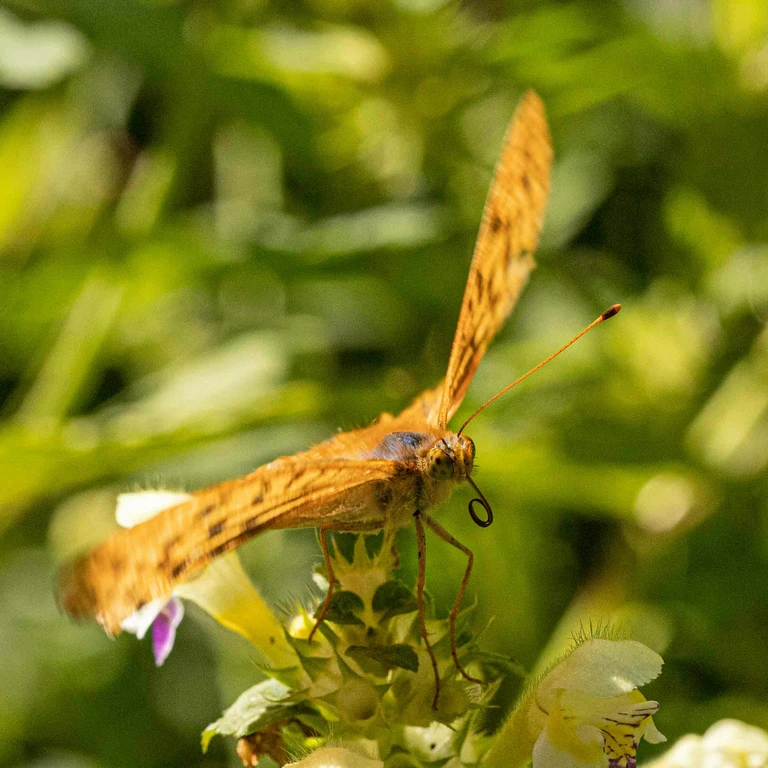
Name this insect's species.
Argynnis paphia
